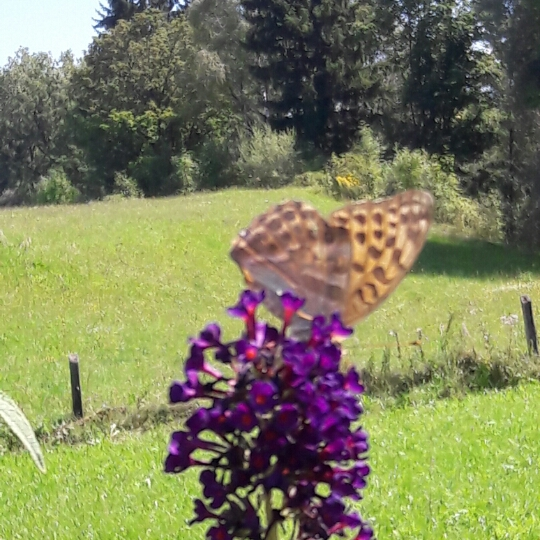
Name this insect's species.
Argynnis paphia
